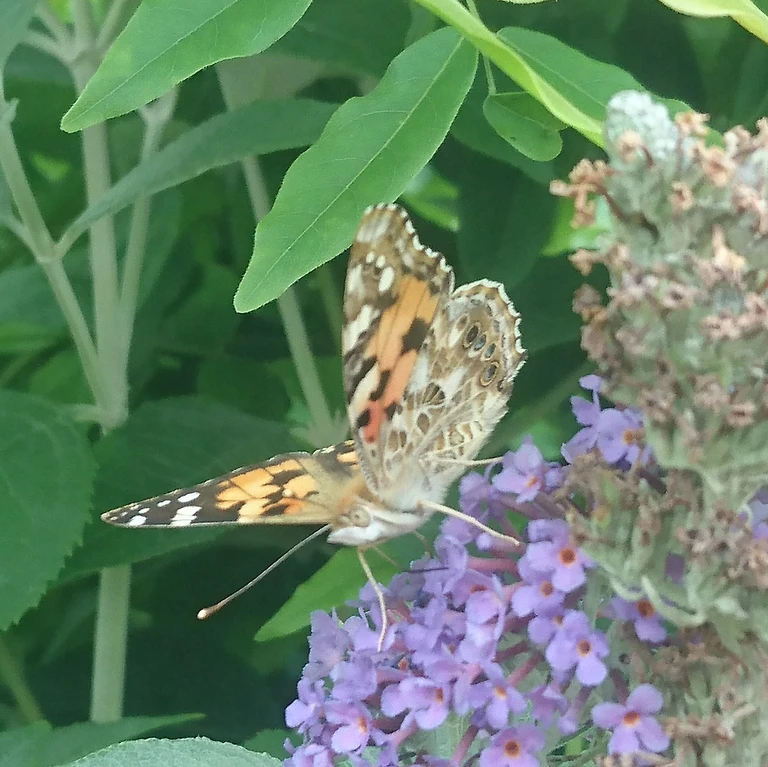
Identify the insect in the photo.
Vanessa cardui
